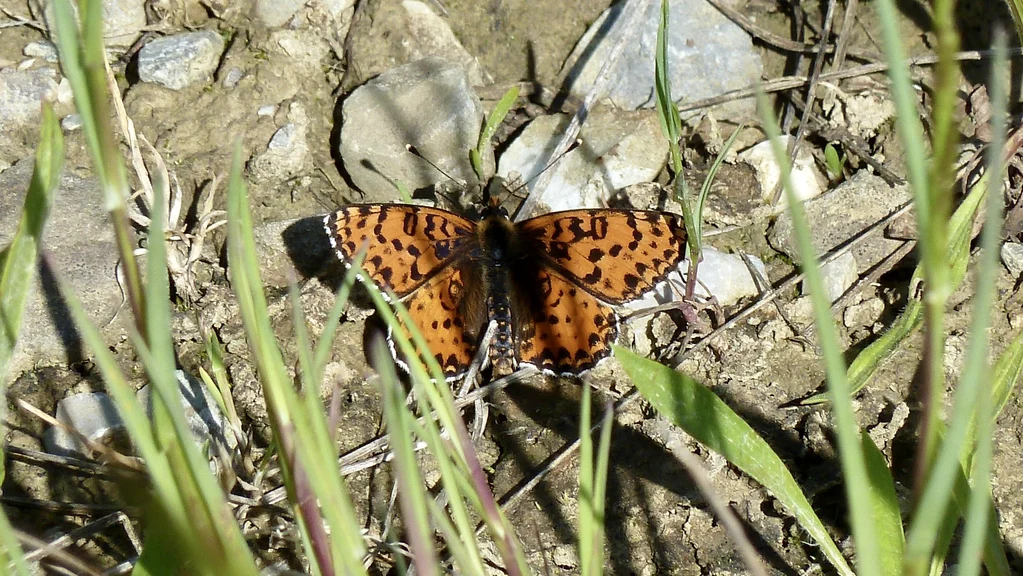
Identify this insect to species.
Melitaea didyma
